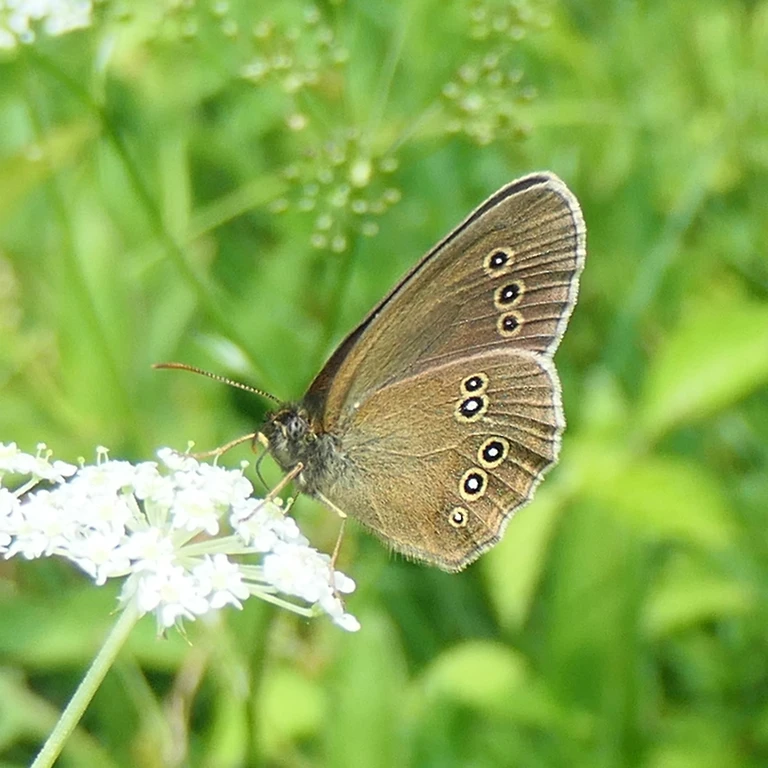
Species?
Aphantopus hyperantus
